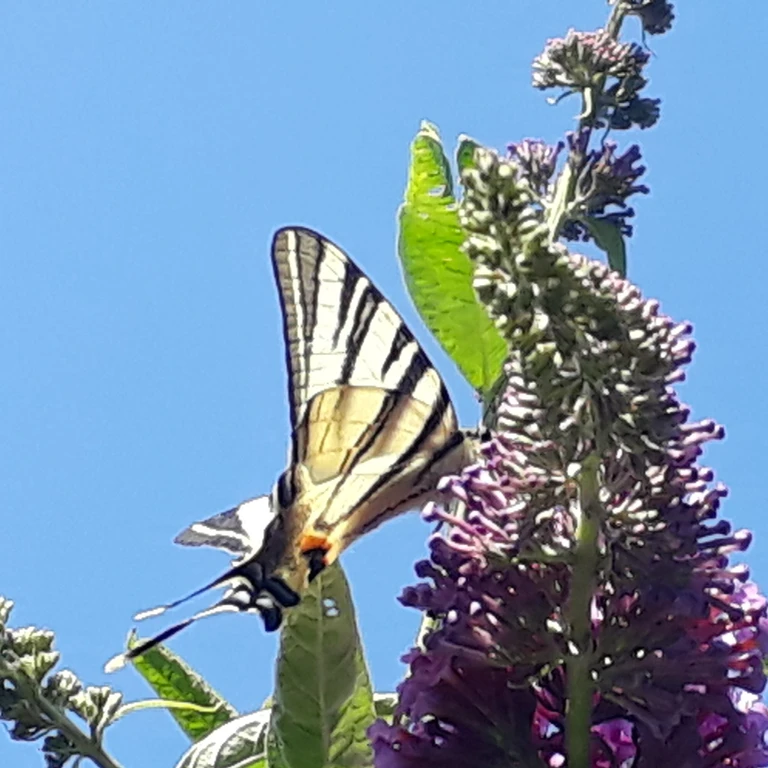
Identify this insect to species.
Iphiclides podalirius
